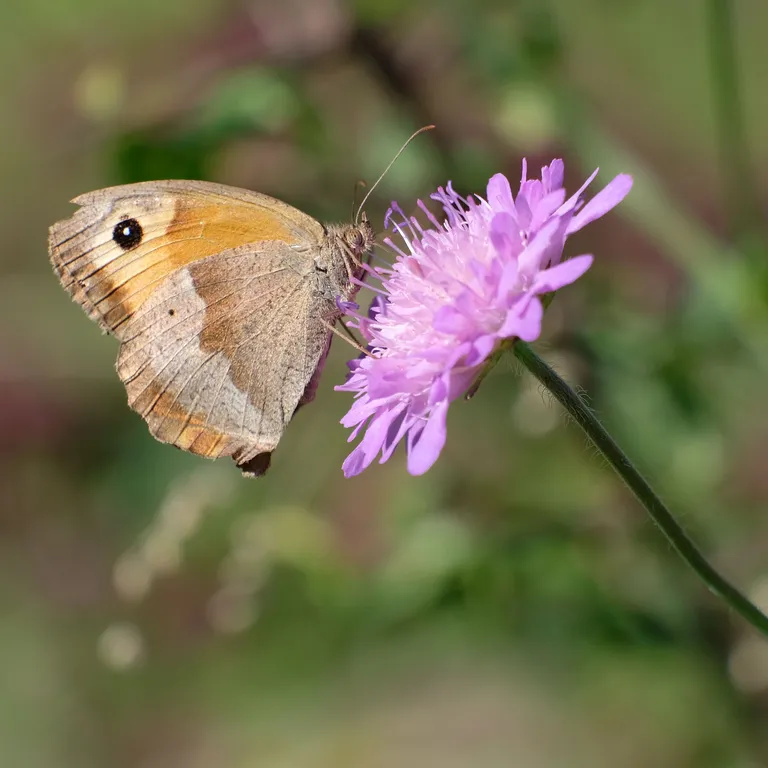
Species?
Maniola jurtina
